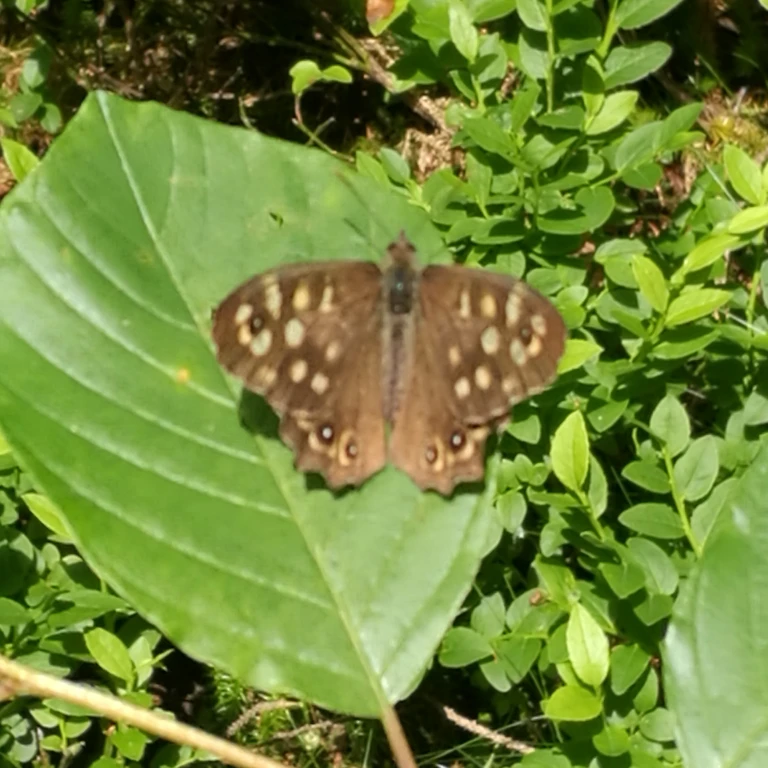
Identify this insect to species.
Pararge aegeria
